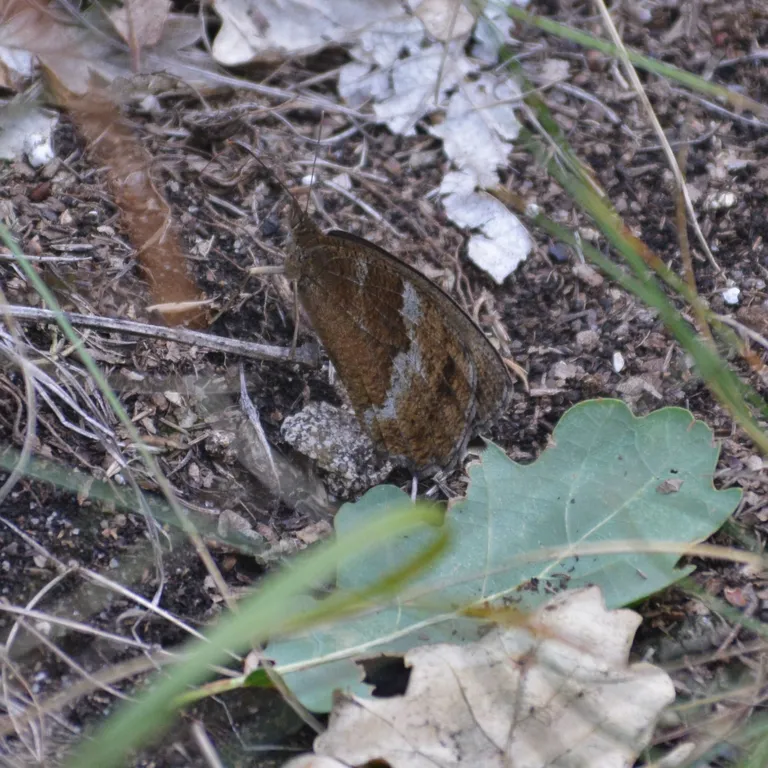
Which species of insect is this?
Minois dryas
